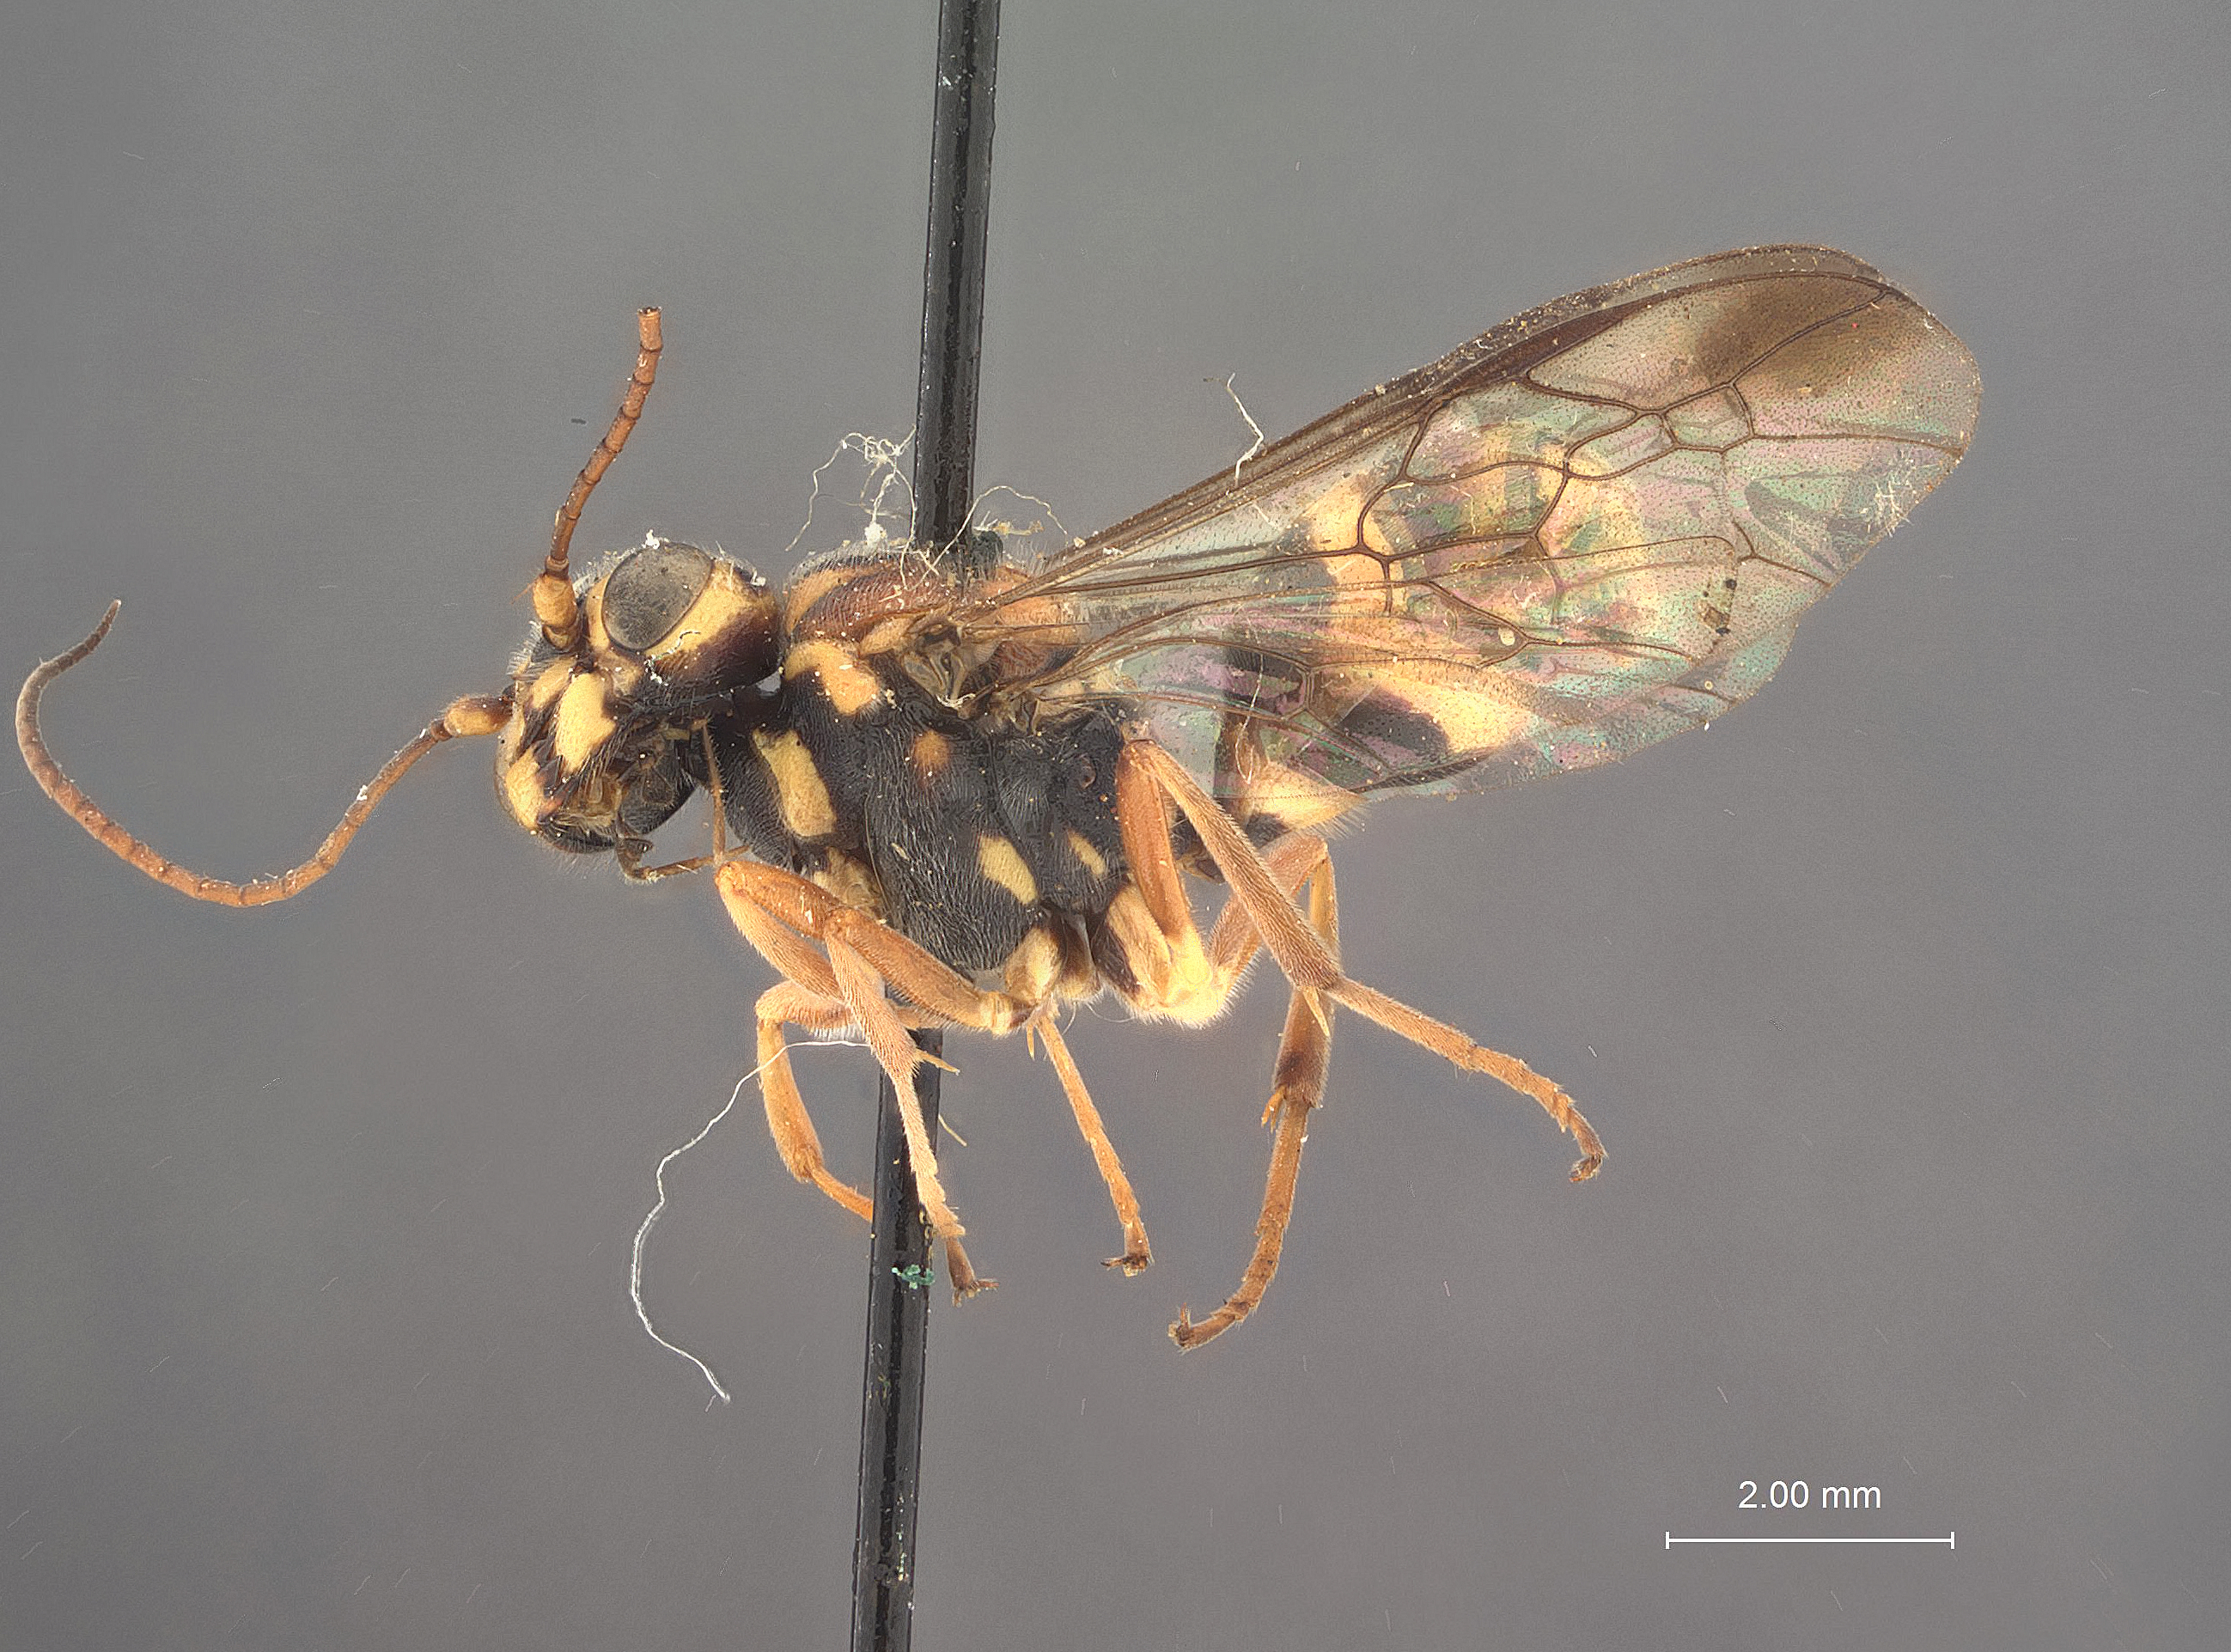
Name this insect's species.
Poecilogonalos mimus
